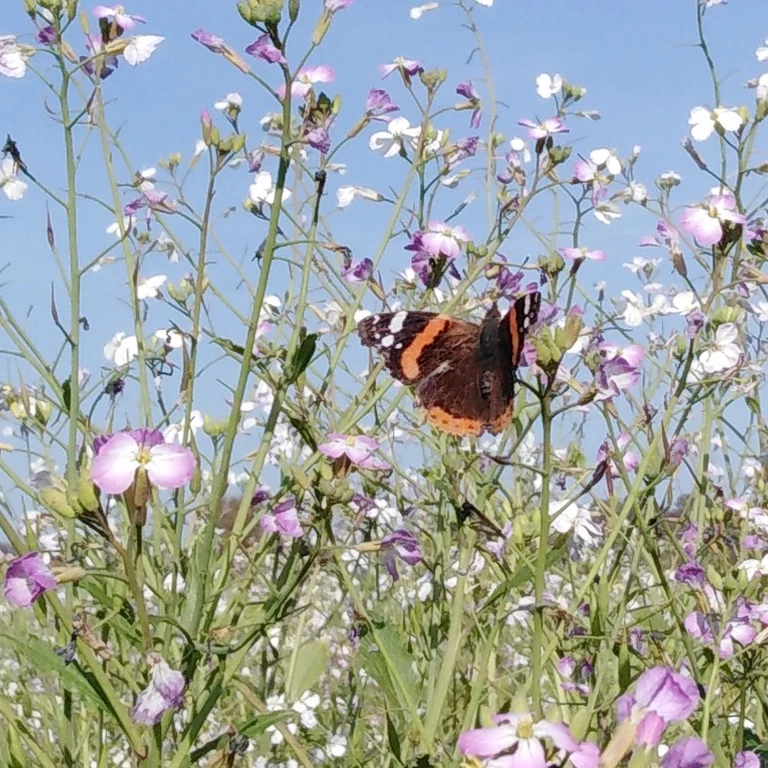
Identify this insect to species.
Vanessa atalanta
